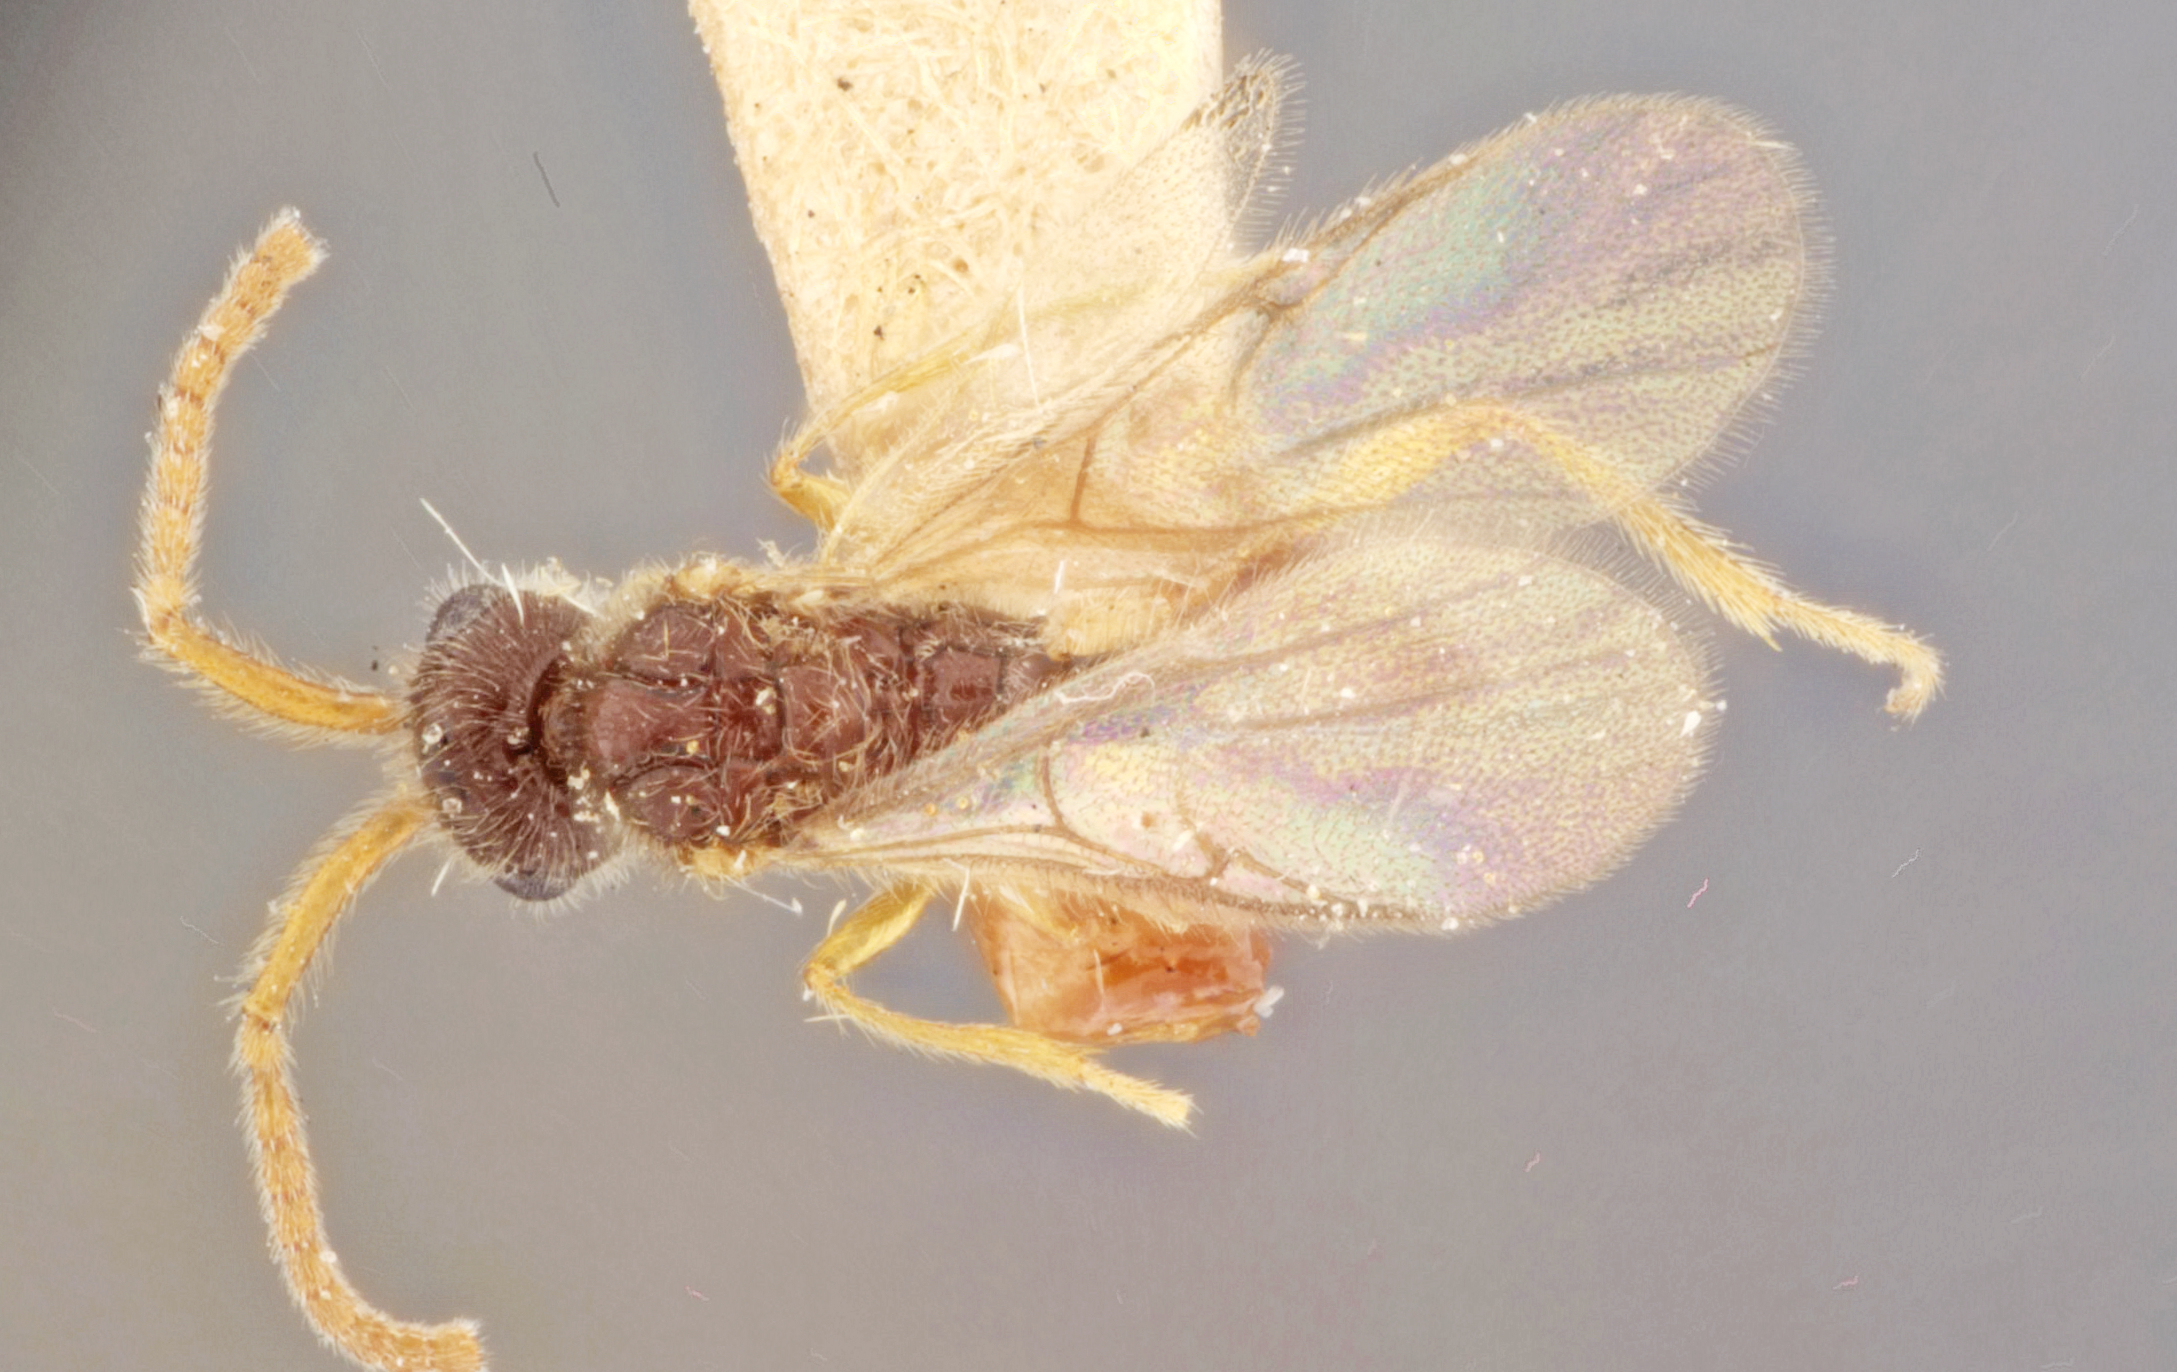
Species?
Cinetus ruficornis
